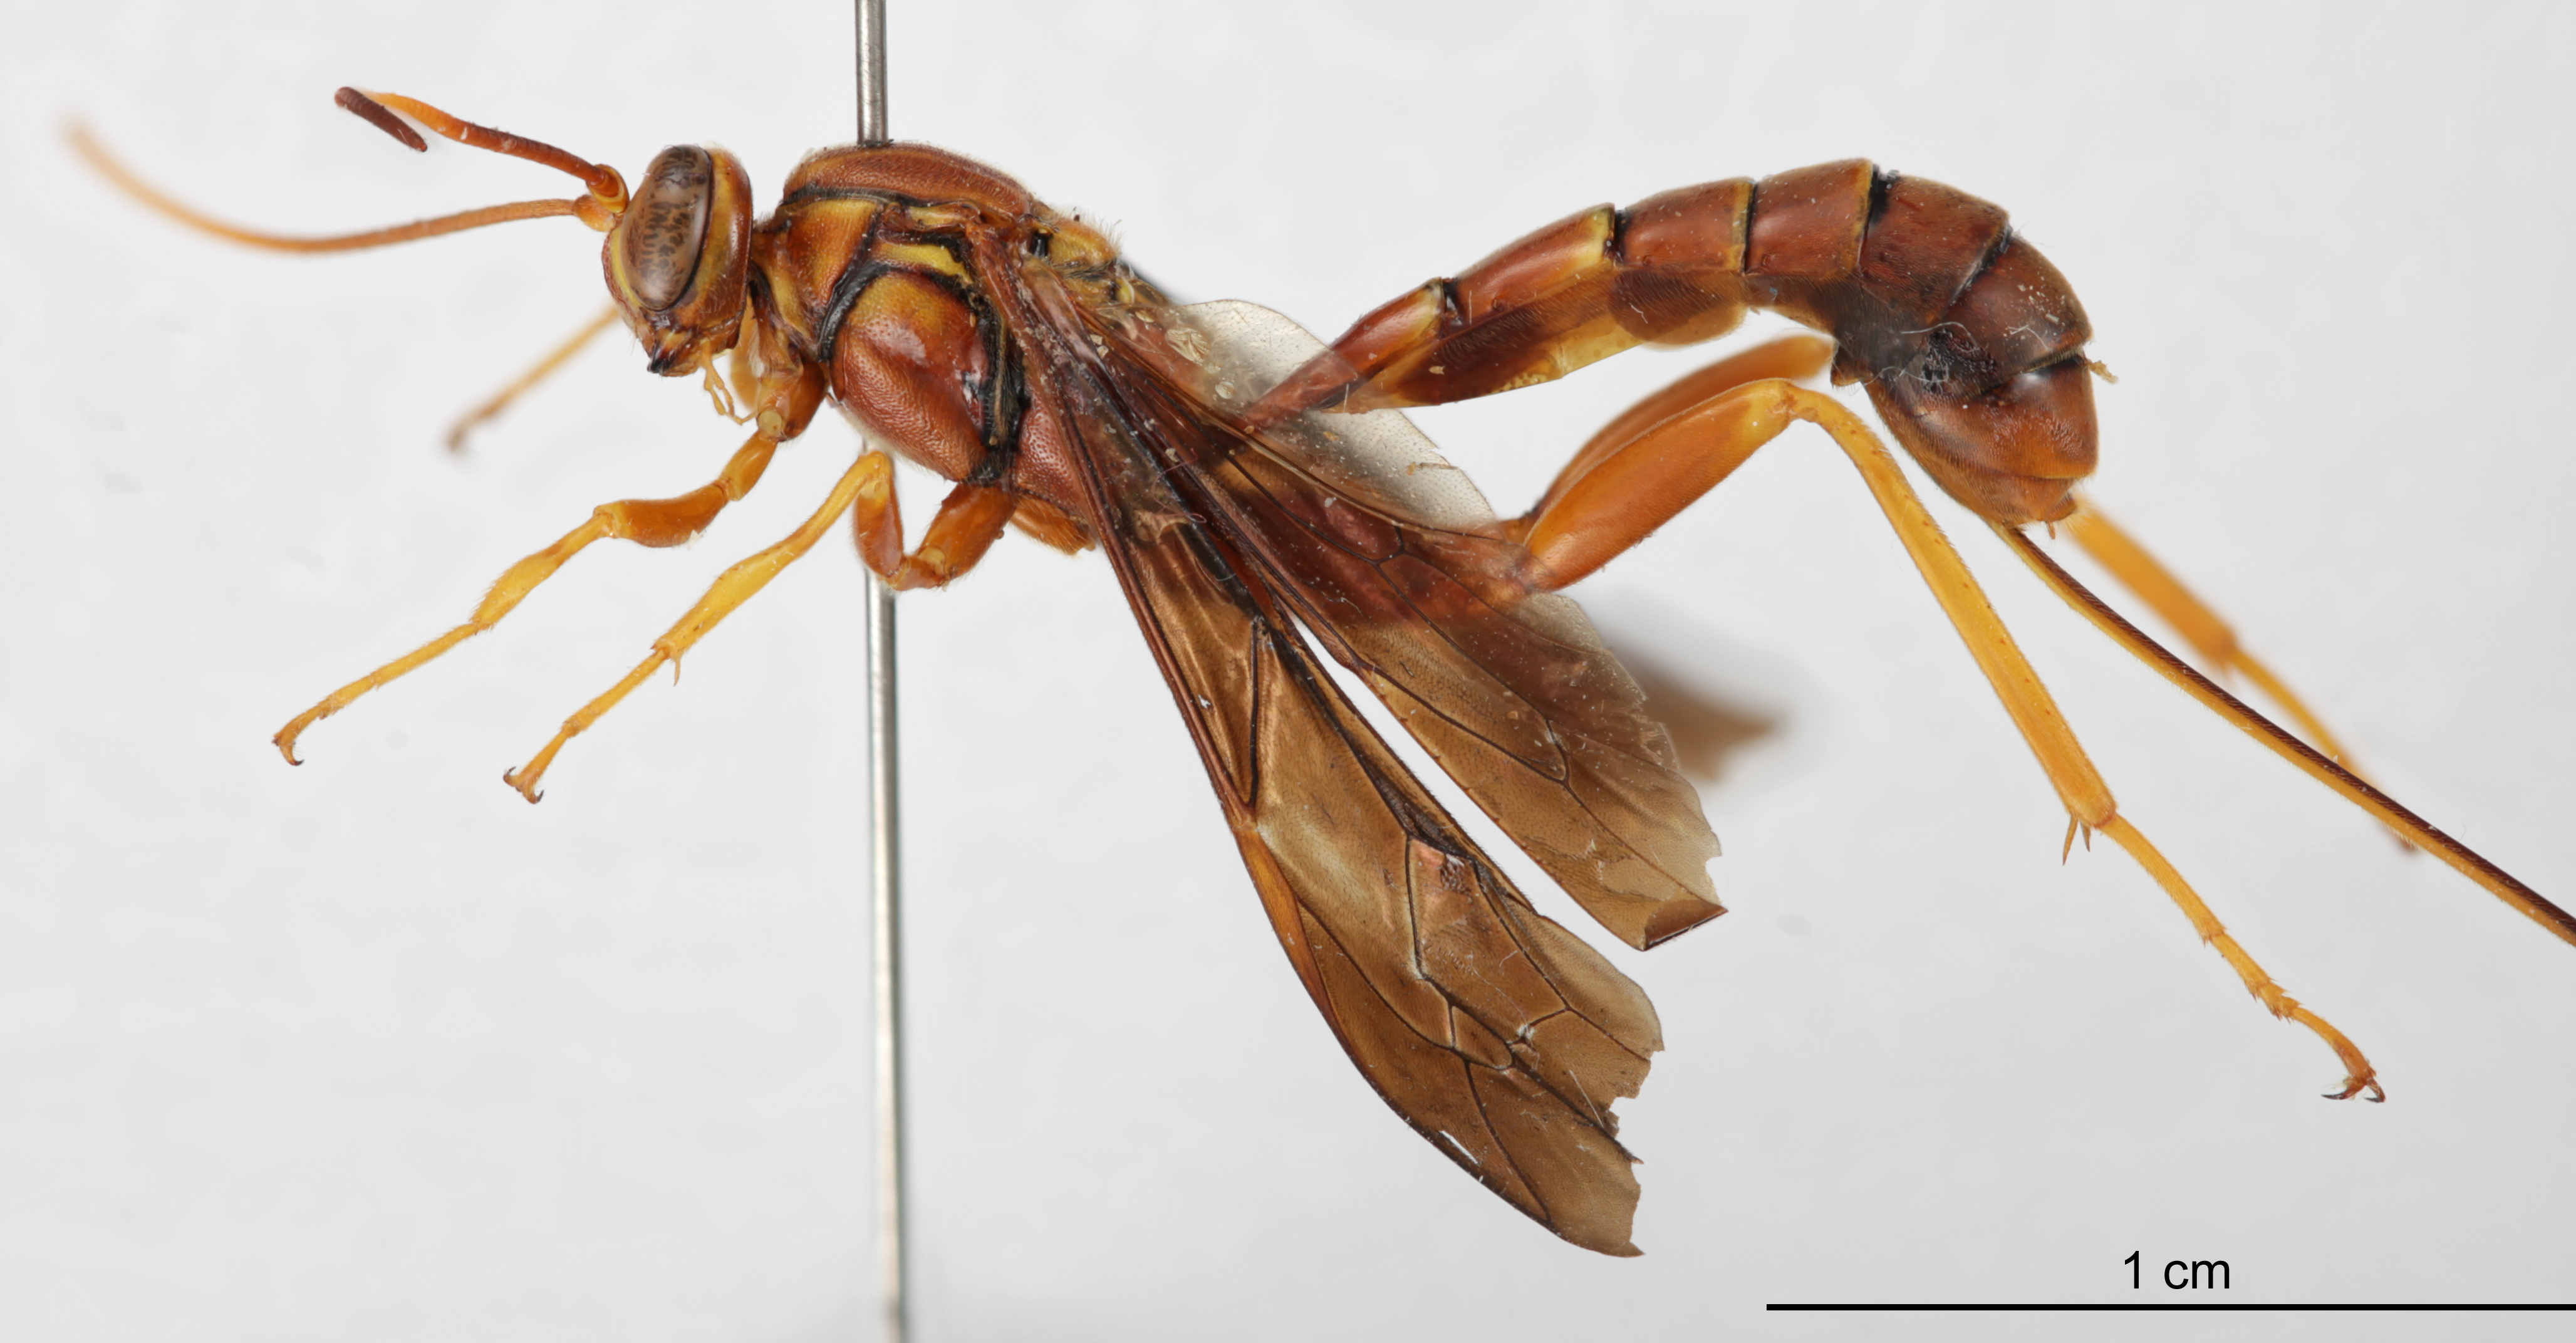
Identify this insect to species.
Megarhyssa macrura
